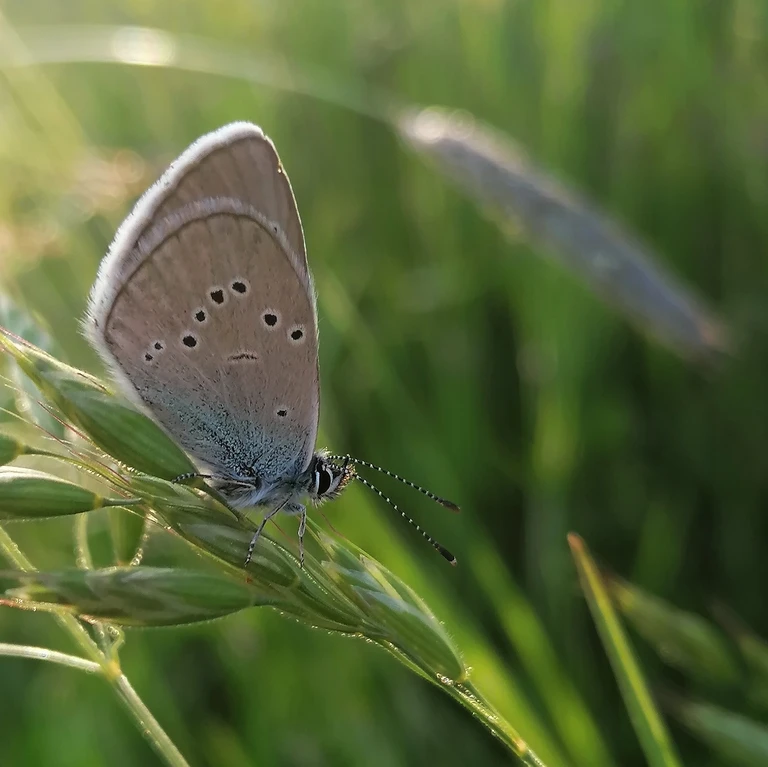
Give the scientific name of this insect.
Cyaniris semiargus
